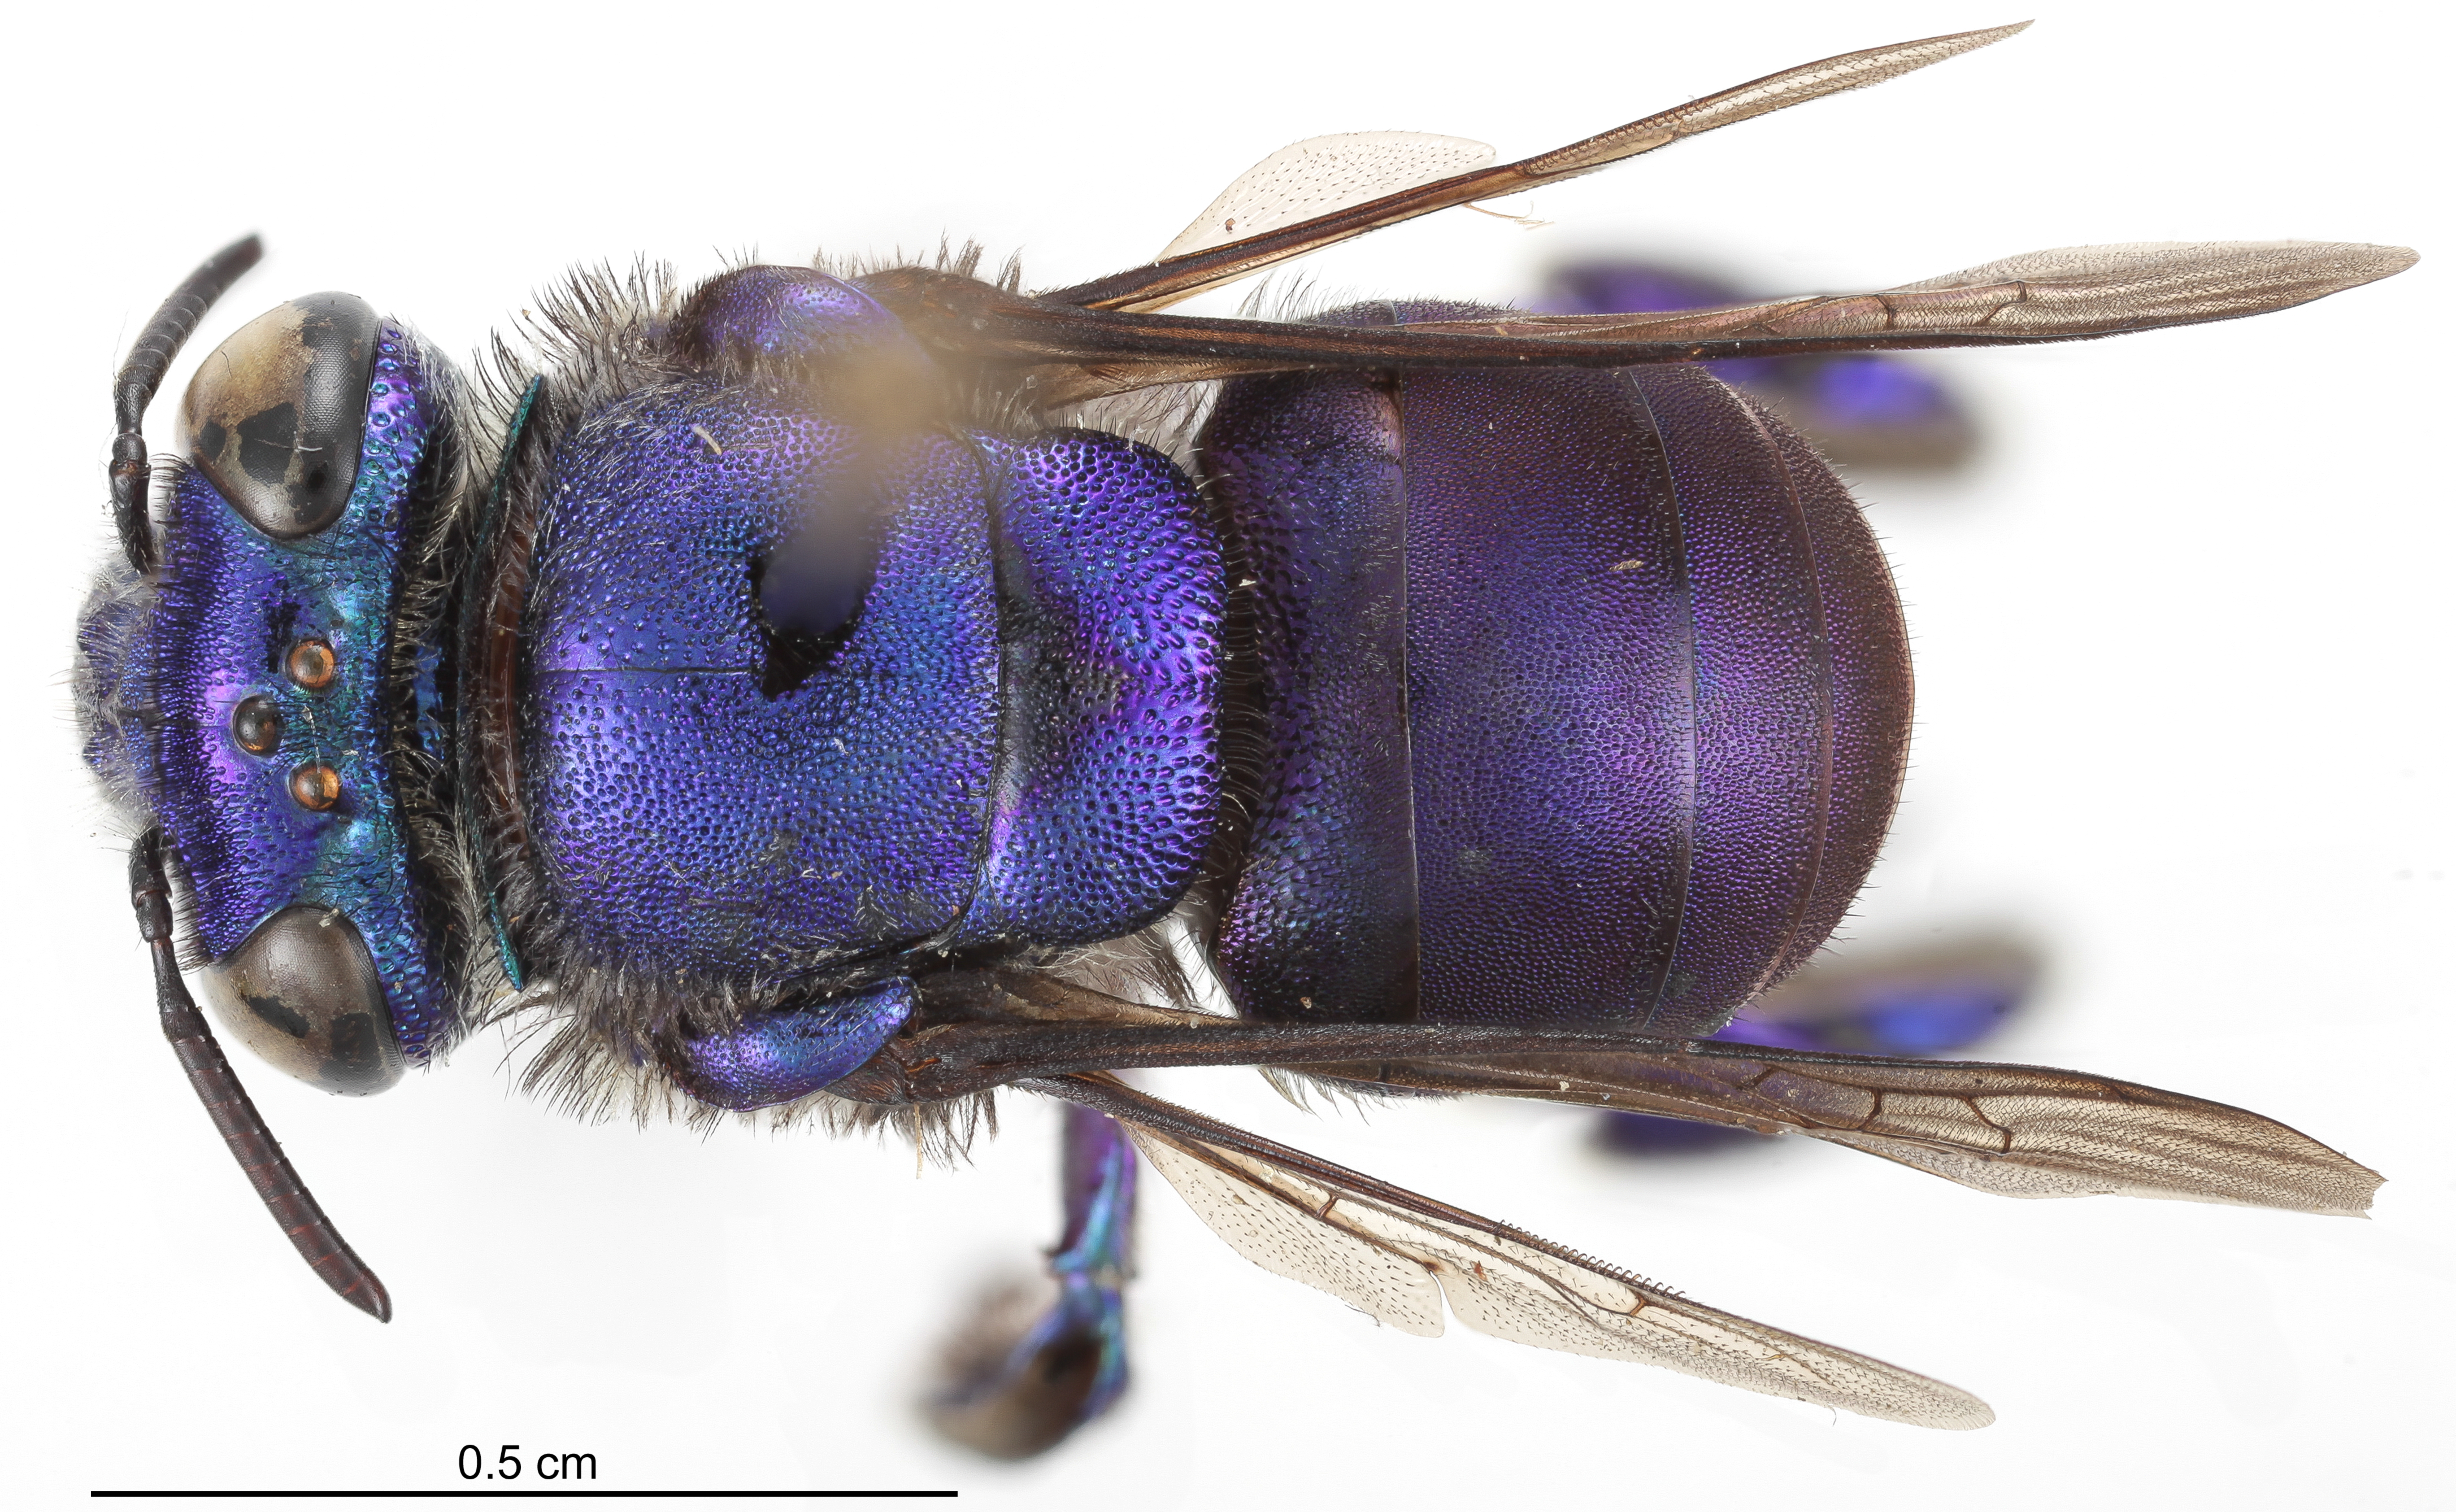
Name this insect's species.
Euglossa mixta
